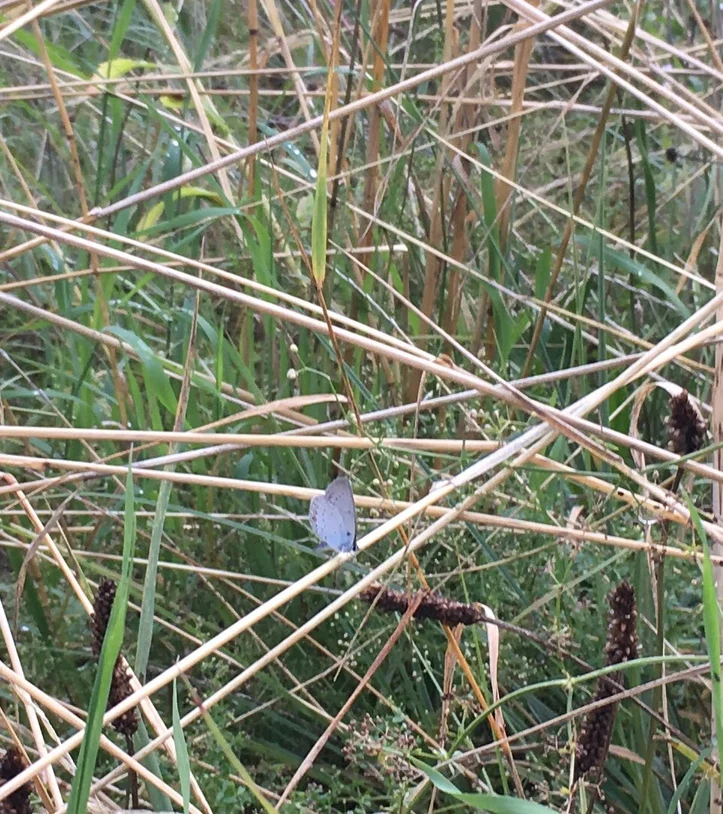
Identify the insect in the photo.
Cupido argiades (also Elkalyce argiades)
